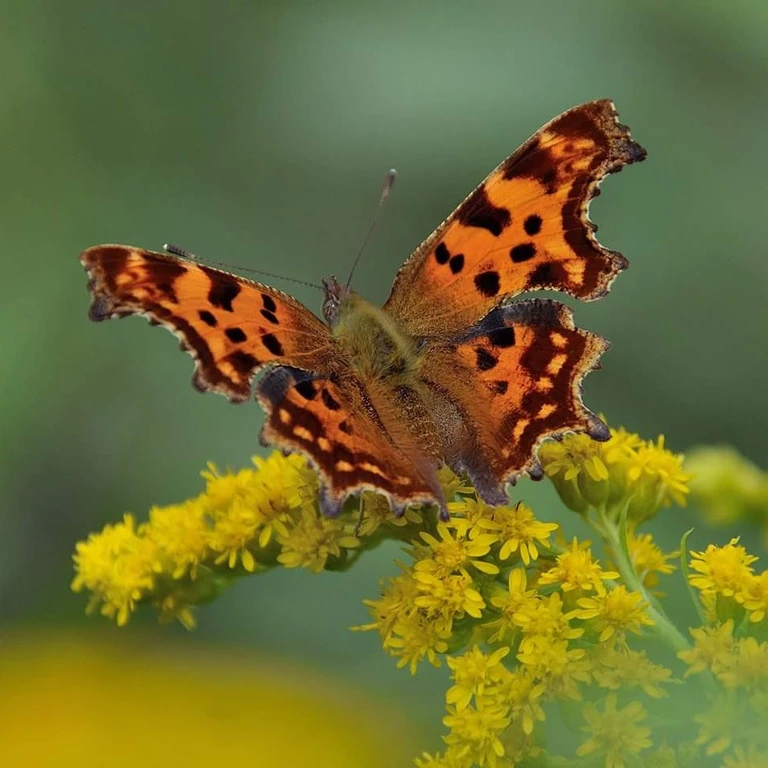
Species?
Polygonia c-album
